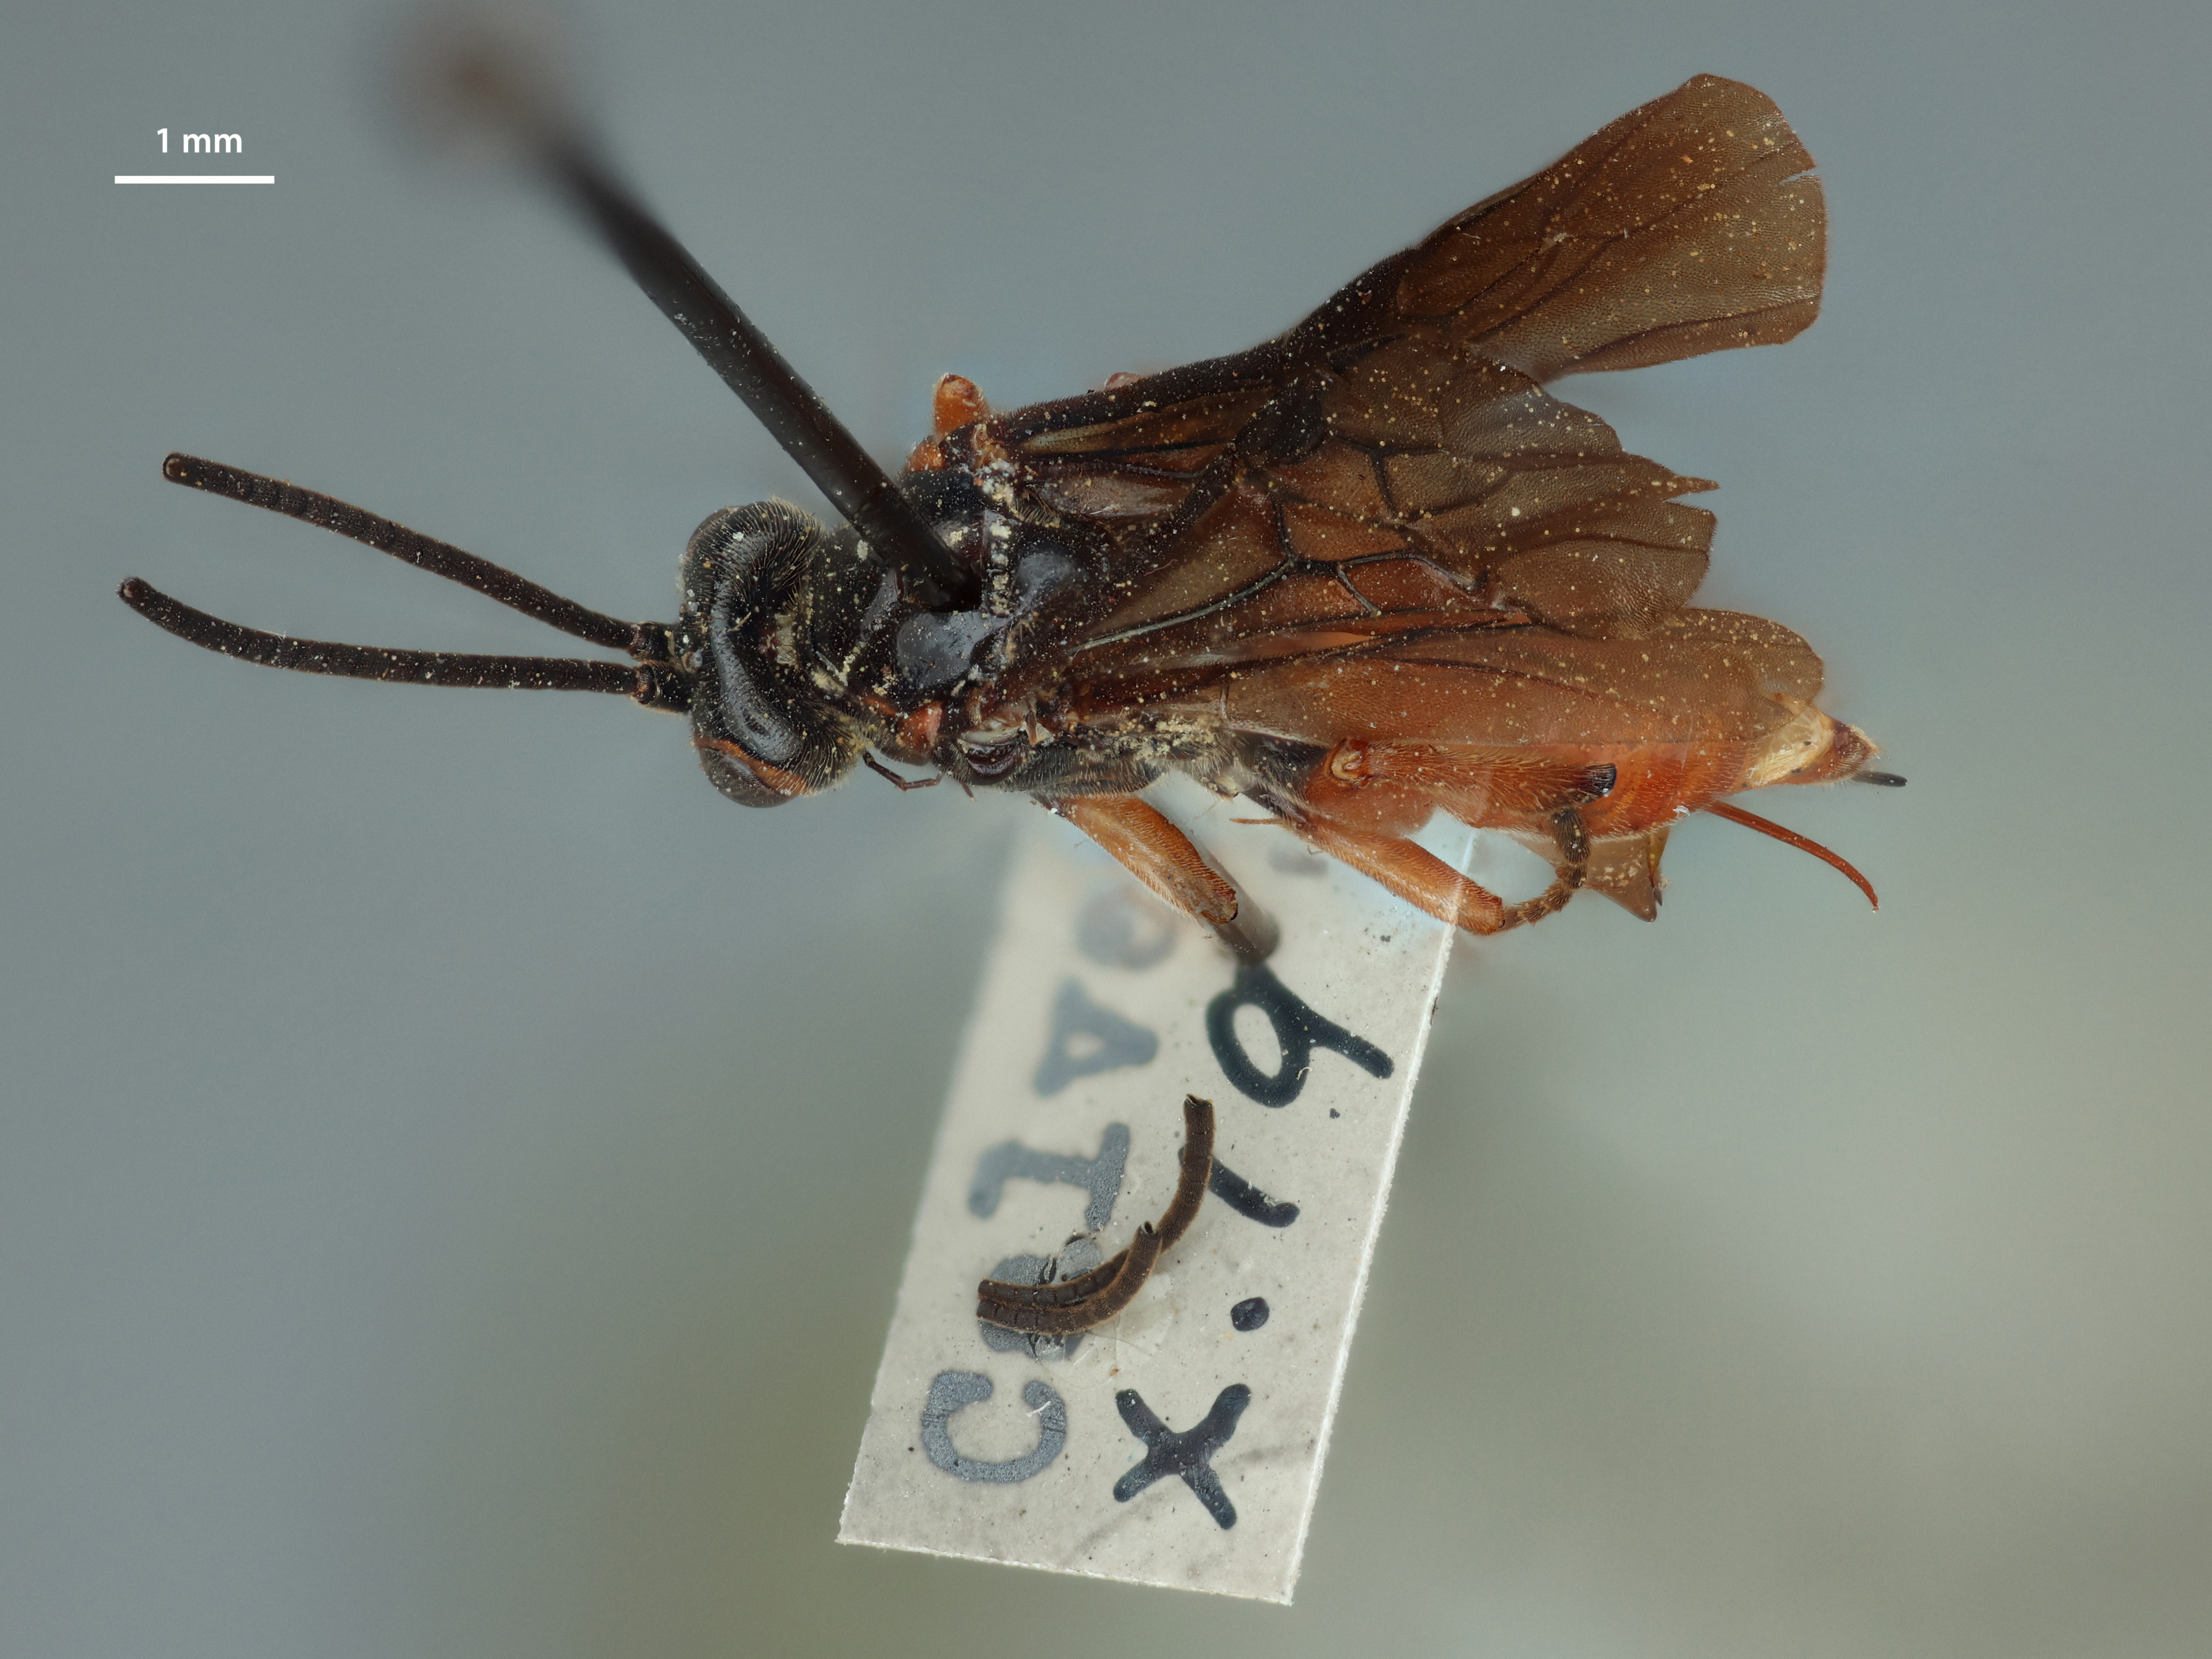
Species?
Cardiochiles texensis
